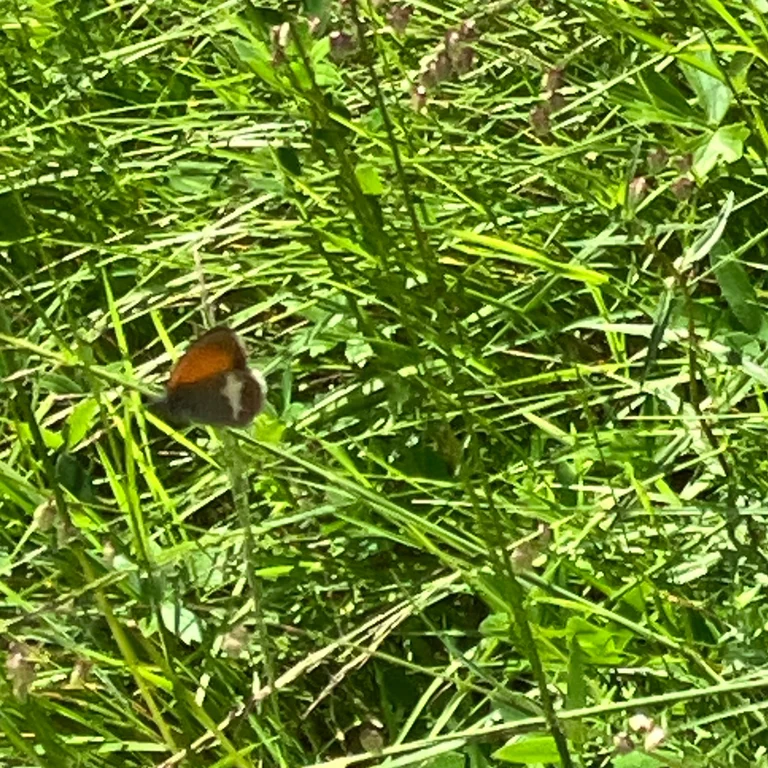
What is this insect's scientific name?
Coenonympha arcania
